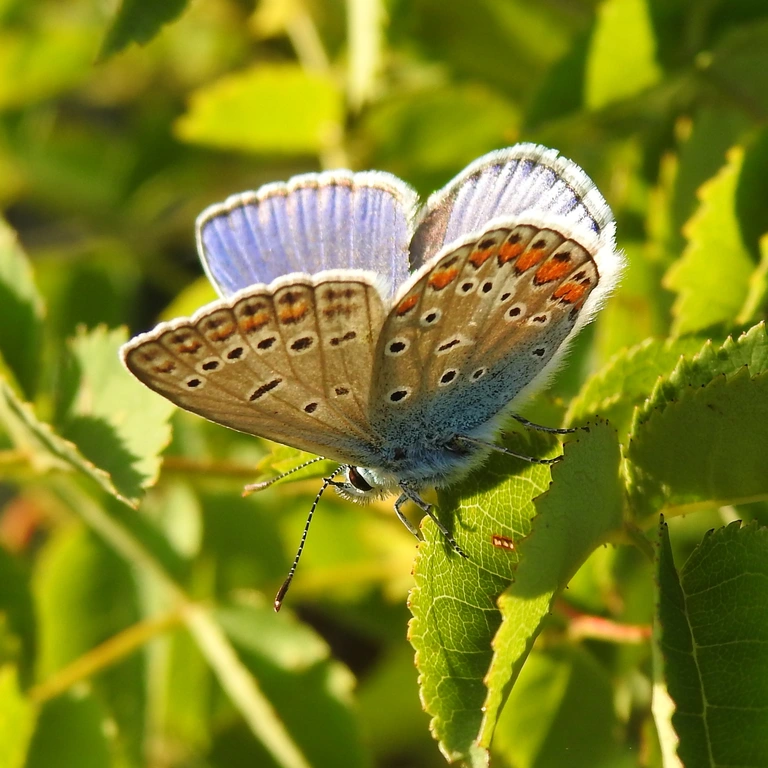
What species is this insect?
Polyommatus icarus
